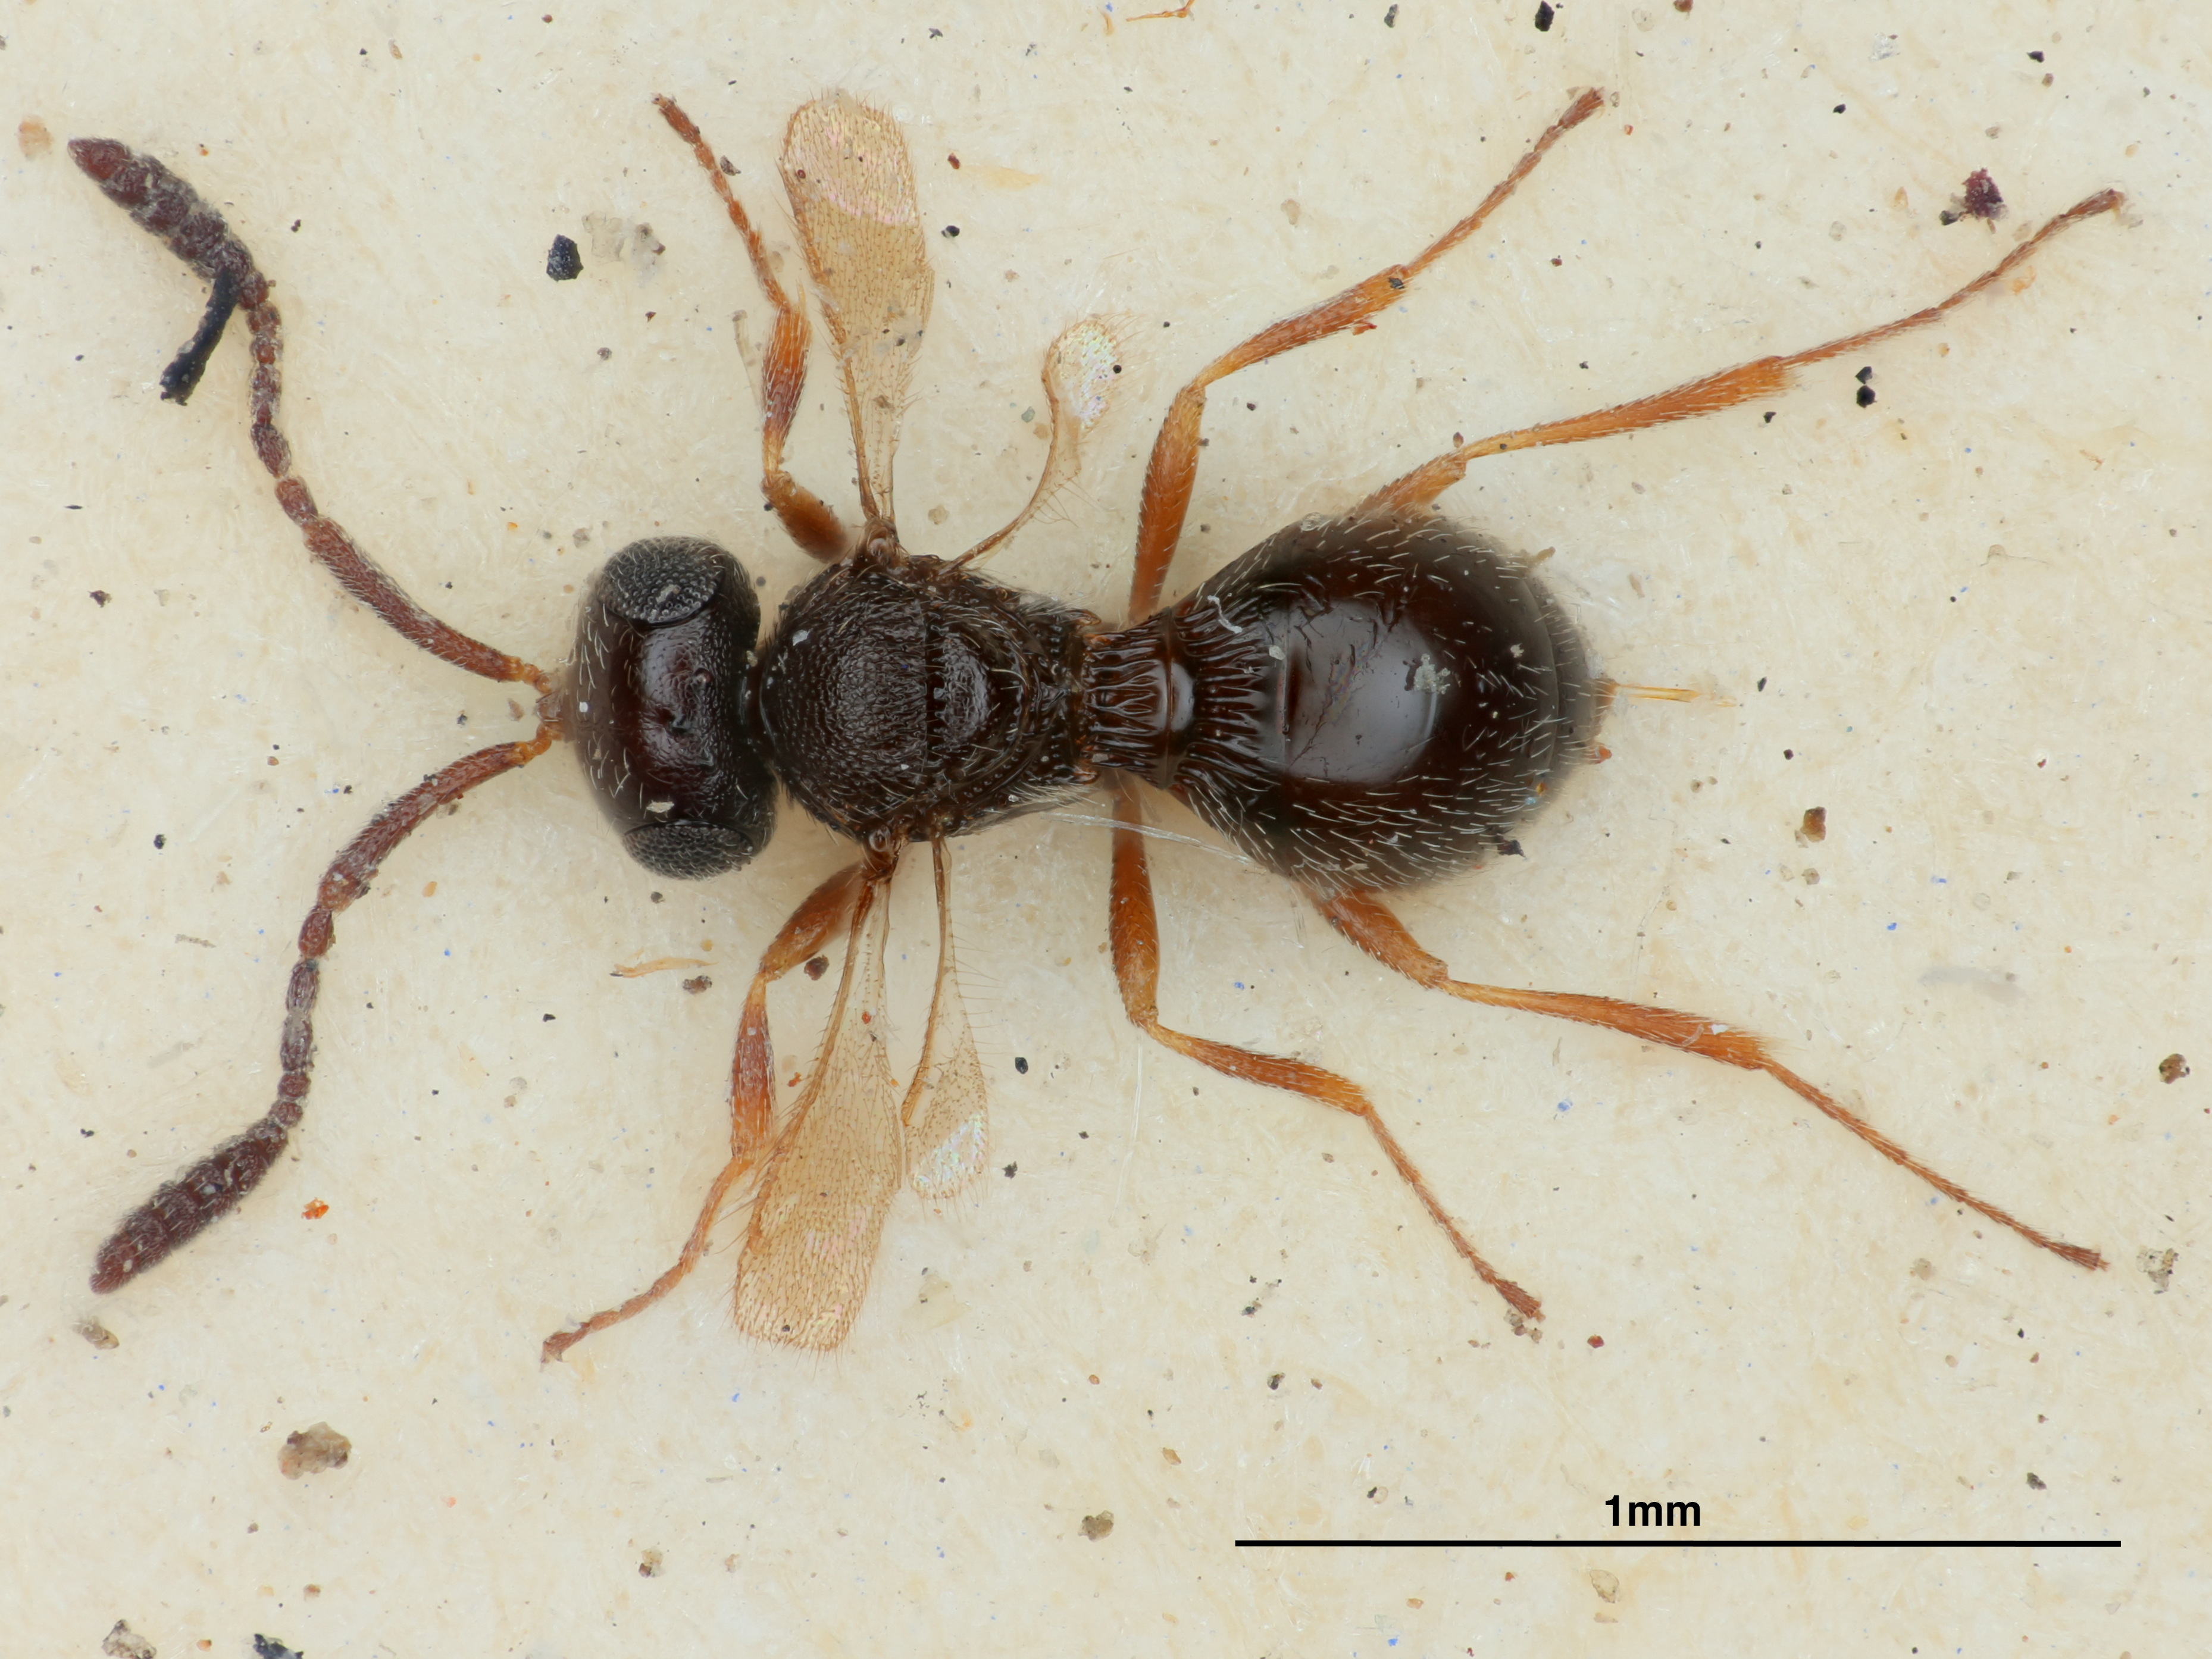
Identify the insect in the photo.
Trimorus formosus
